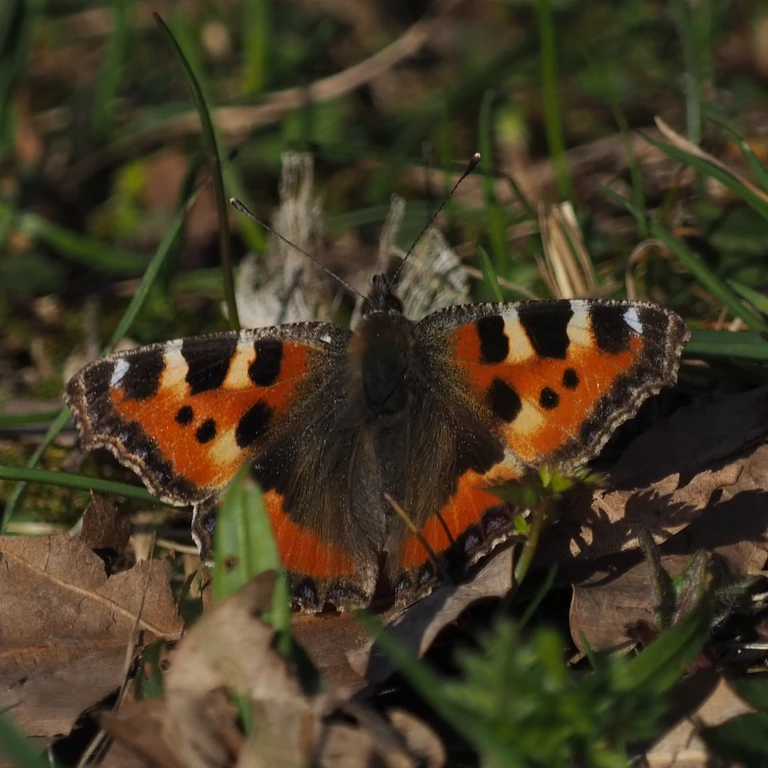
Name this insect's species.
Aglais urticae
